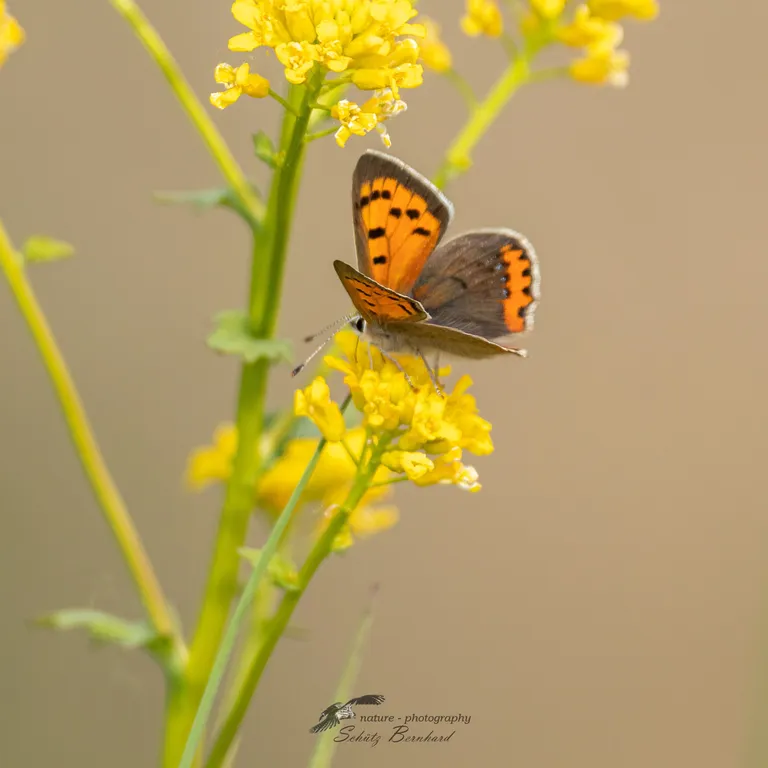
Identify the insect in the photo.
Lycaena phlaeas
